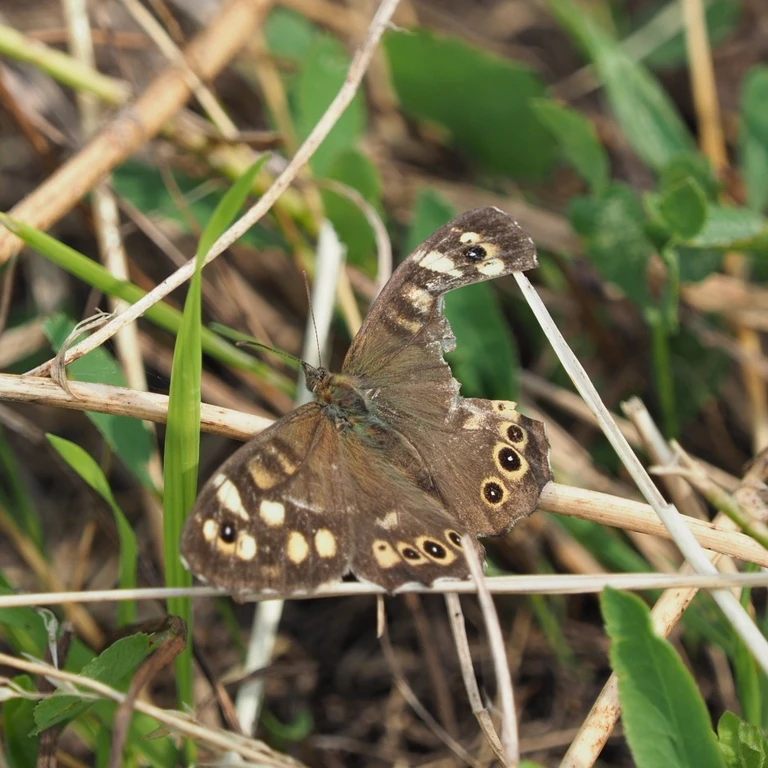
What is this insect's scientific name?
Pararge aegeria
